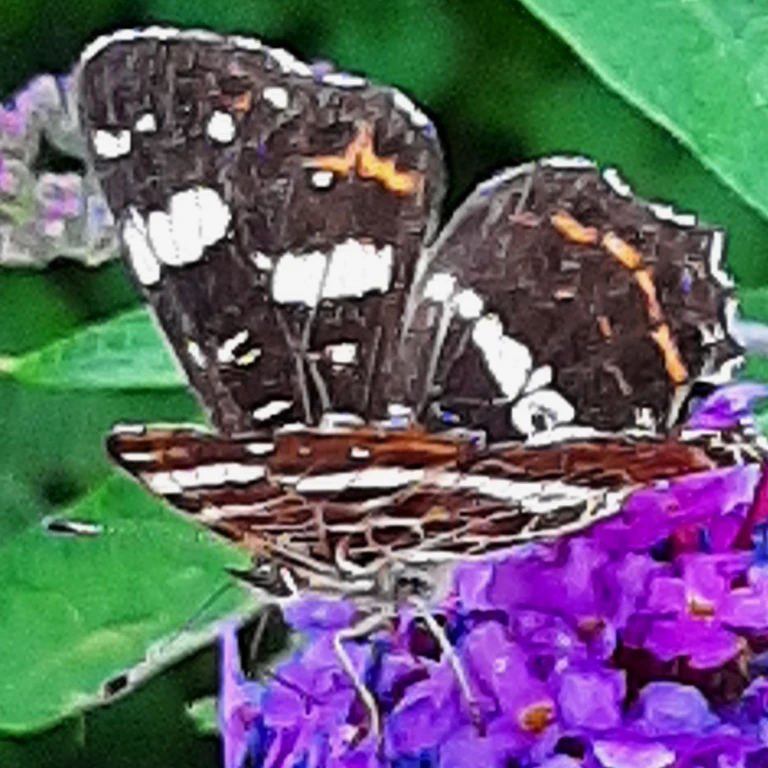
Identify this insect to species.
Araschnia levana
